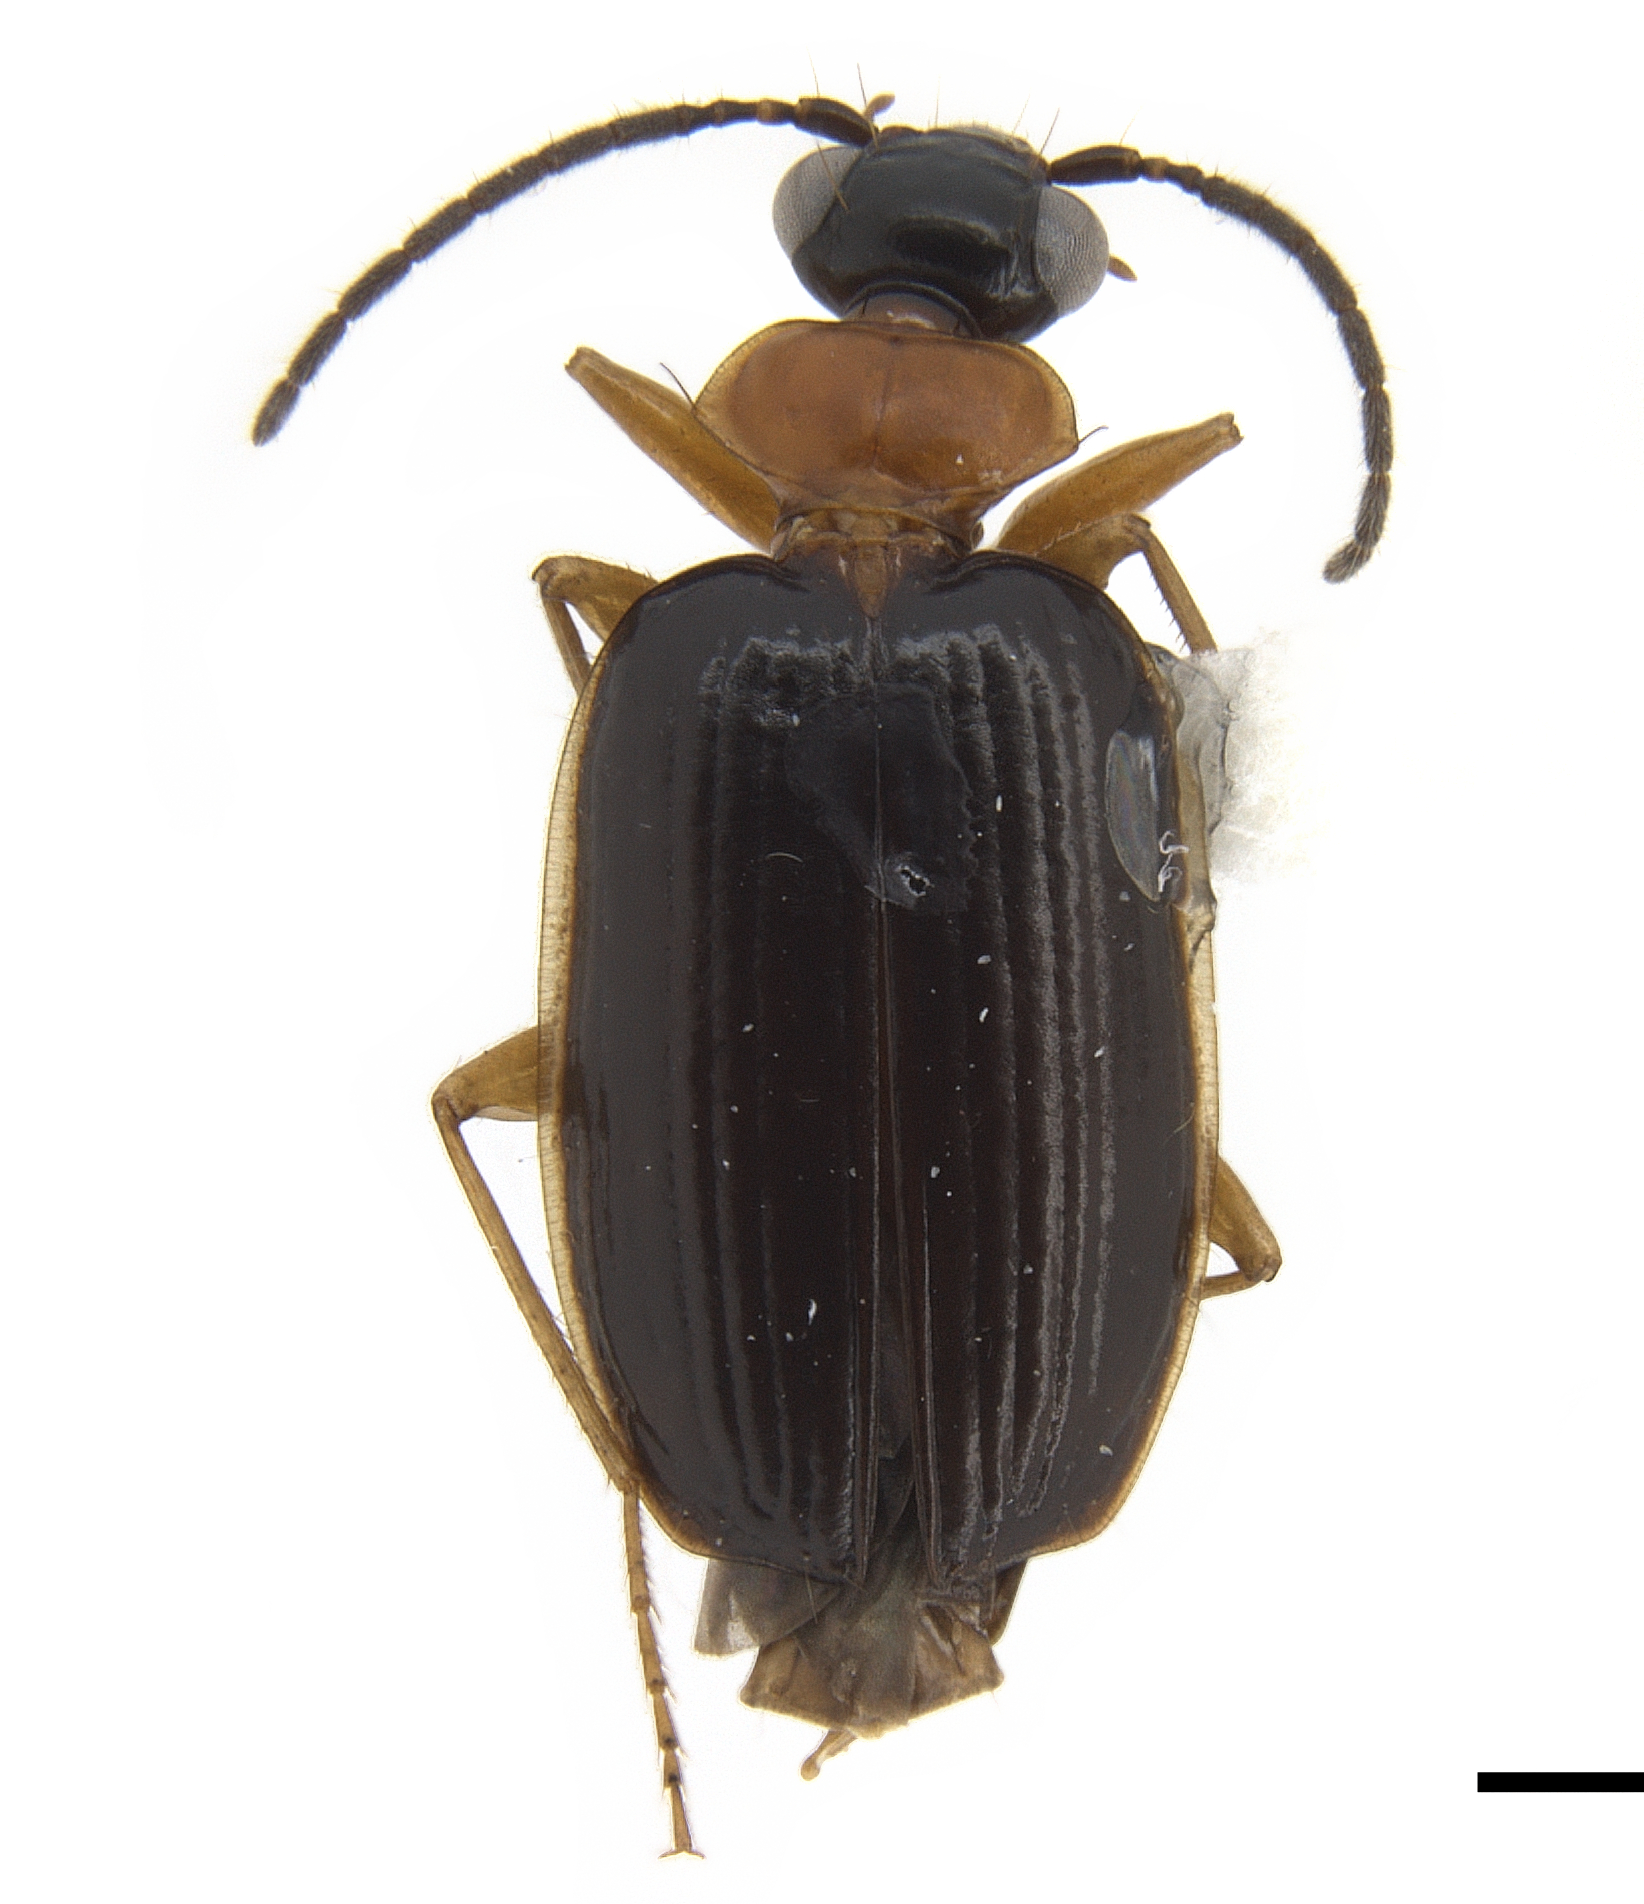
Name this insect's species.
Pentagonica ruticollis
